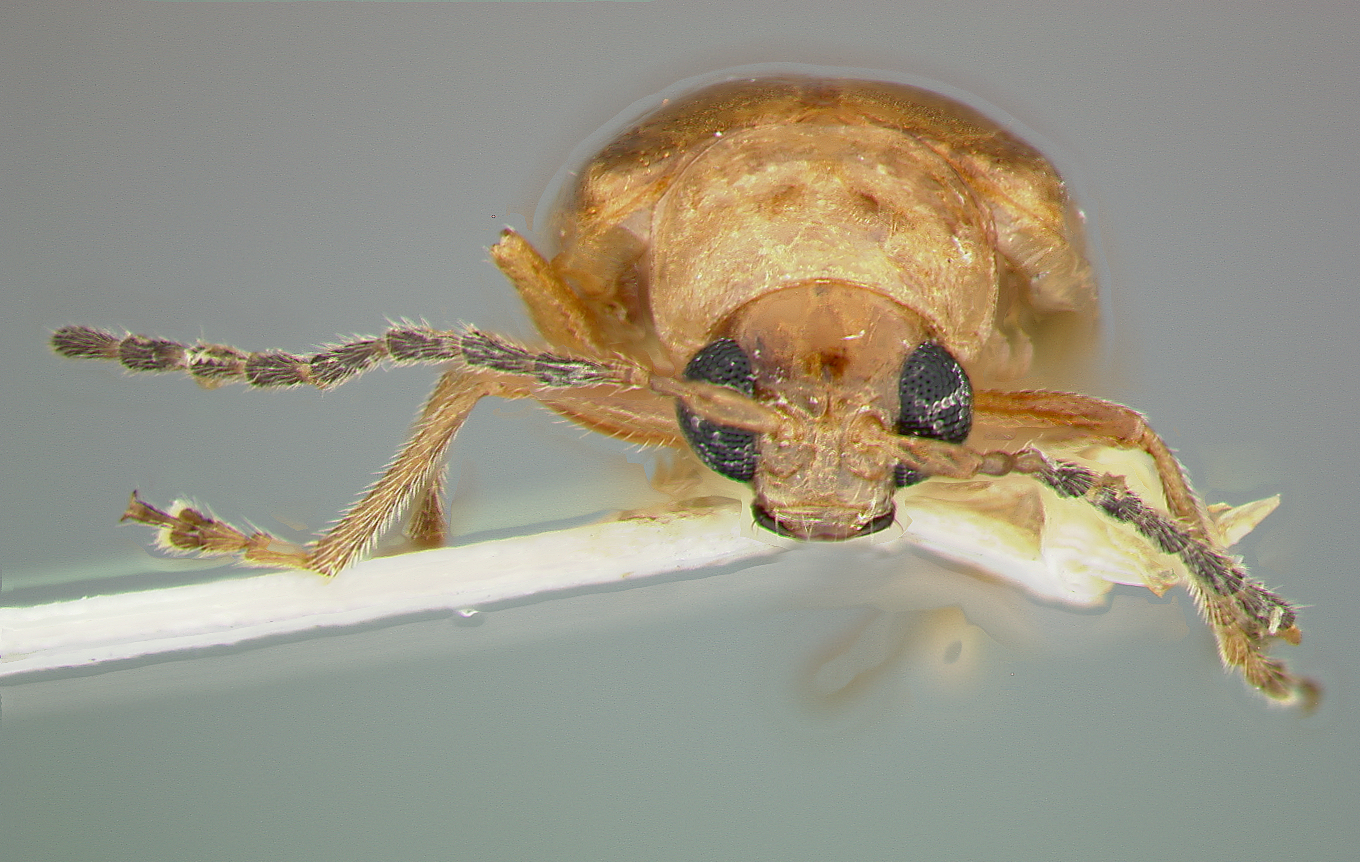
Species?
Luperodes pallidulus
